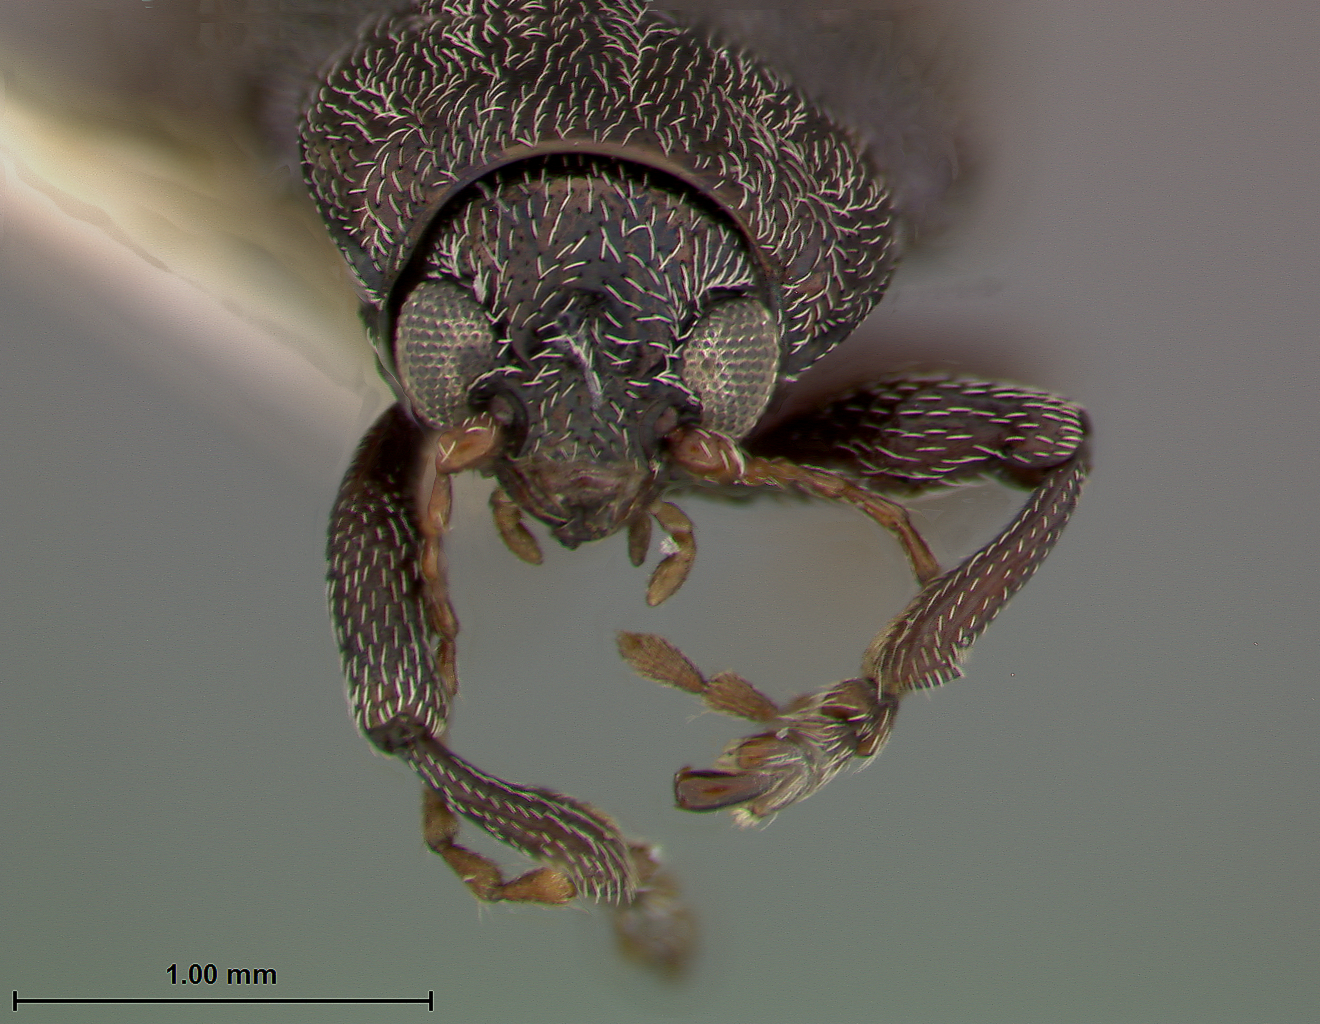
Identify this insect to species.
Chalcosicya eleutherae
